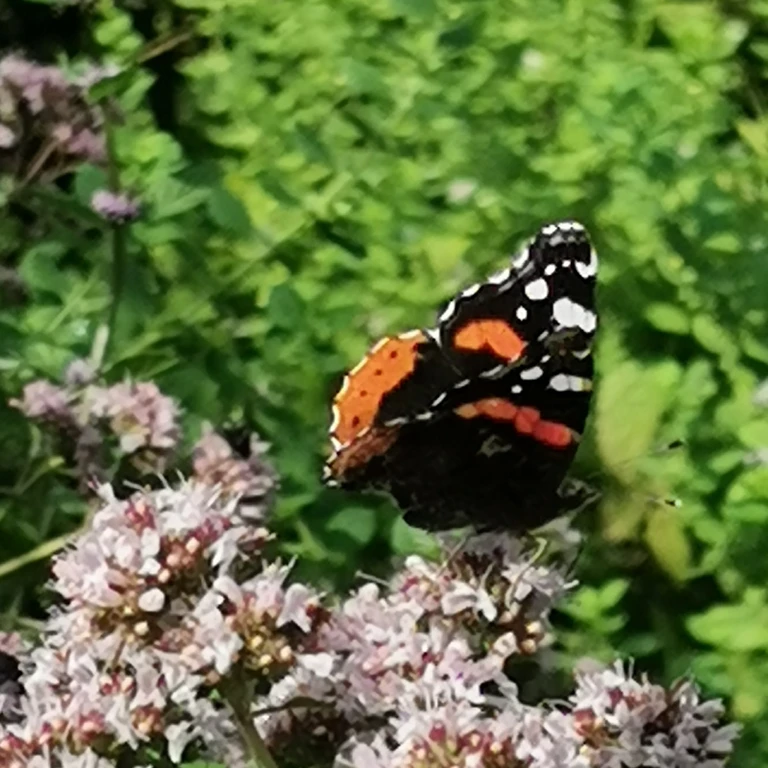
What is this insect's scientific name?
Vanessa atalanta
